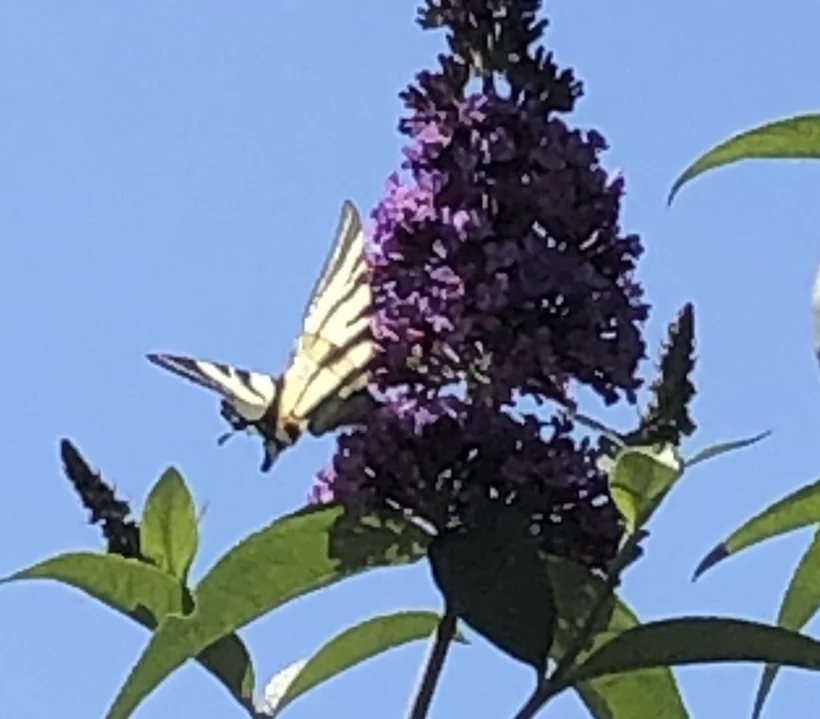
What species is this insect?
Iphiclides podalirius
